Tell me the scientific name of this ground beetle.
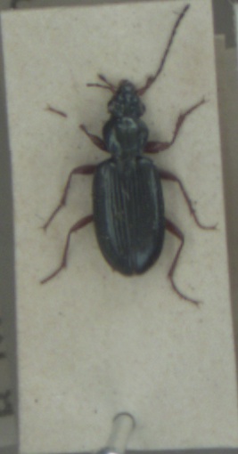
Bembidion decorum
